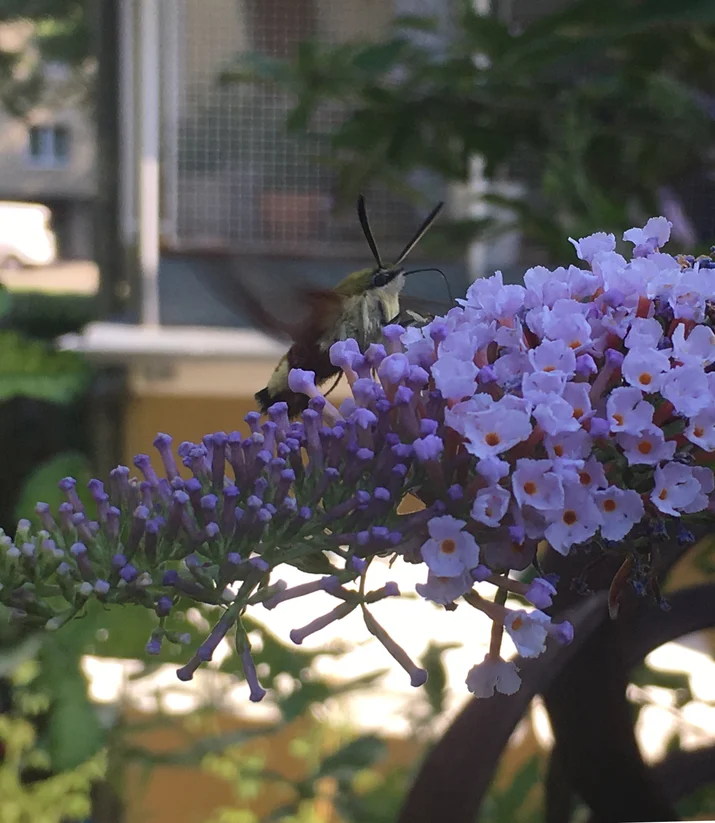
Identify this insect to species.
Hemaris fuciformis
